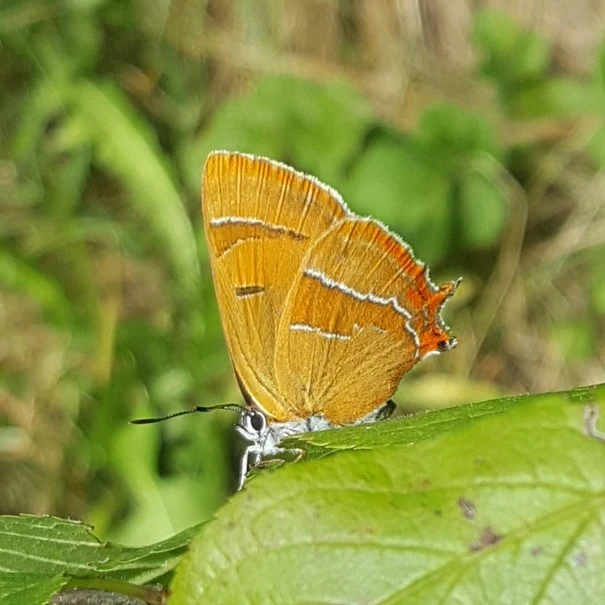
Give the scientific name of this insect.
Thecla betulae
